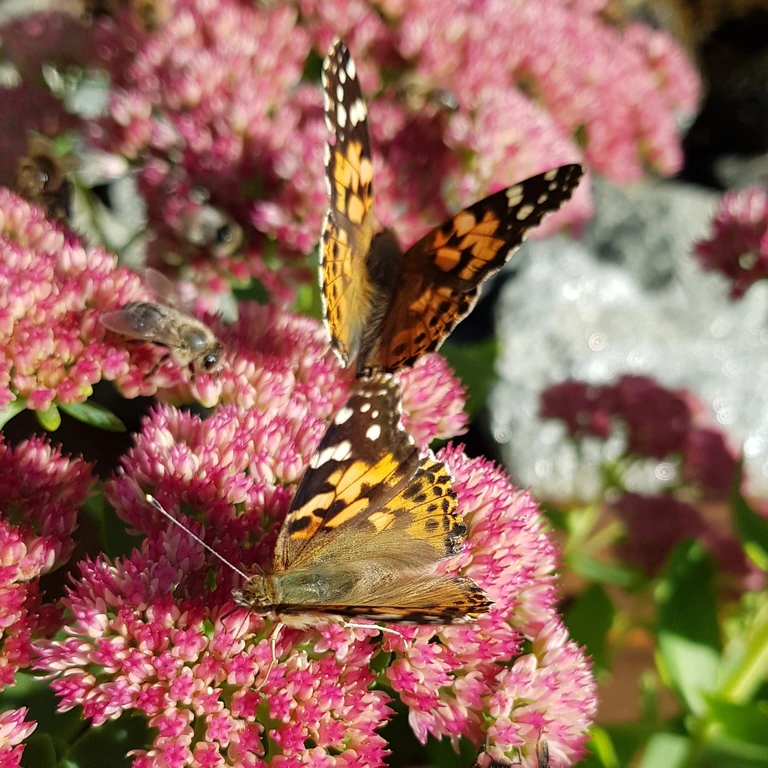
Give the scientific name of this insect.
Vanessa cardui
